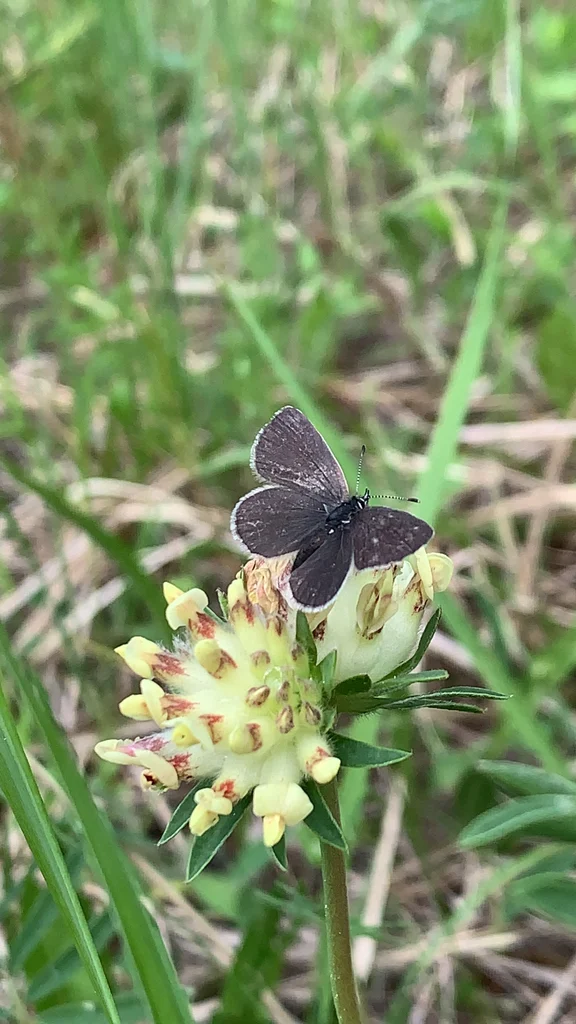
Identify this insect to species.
Cupido minimus
